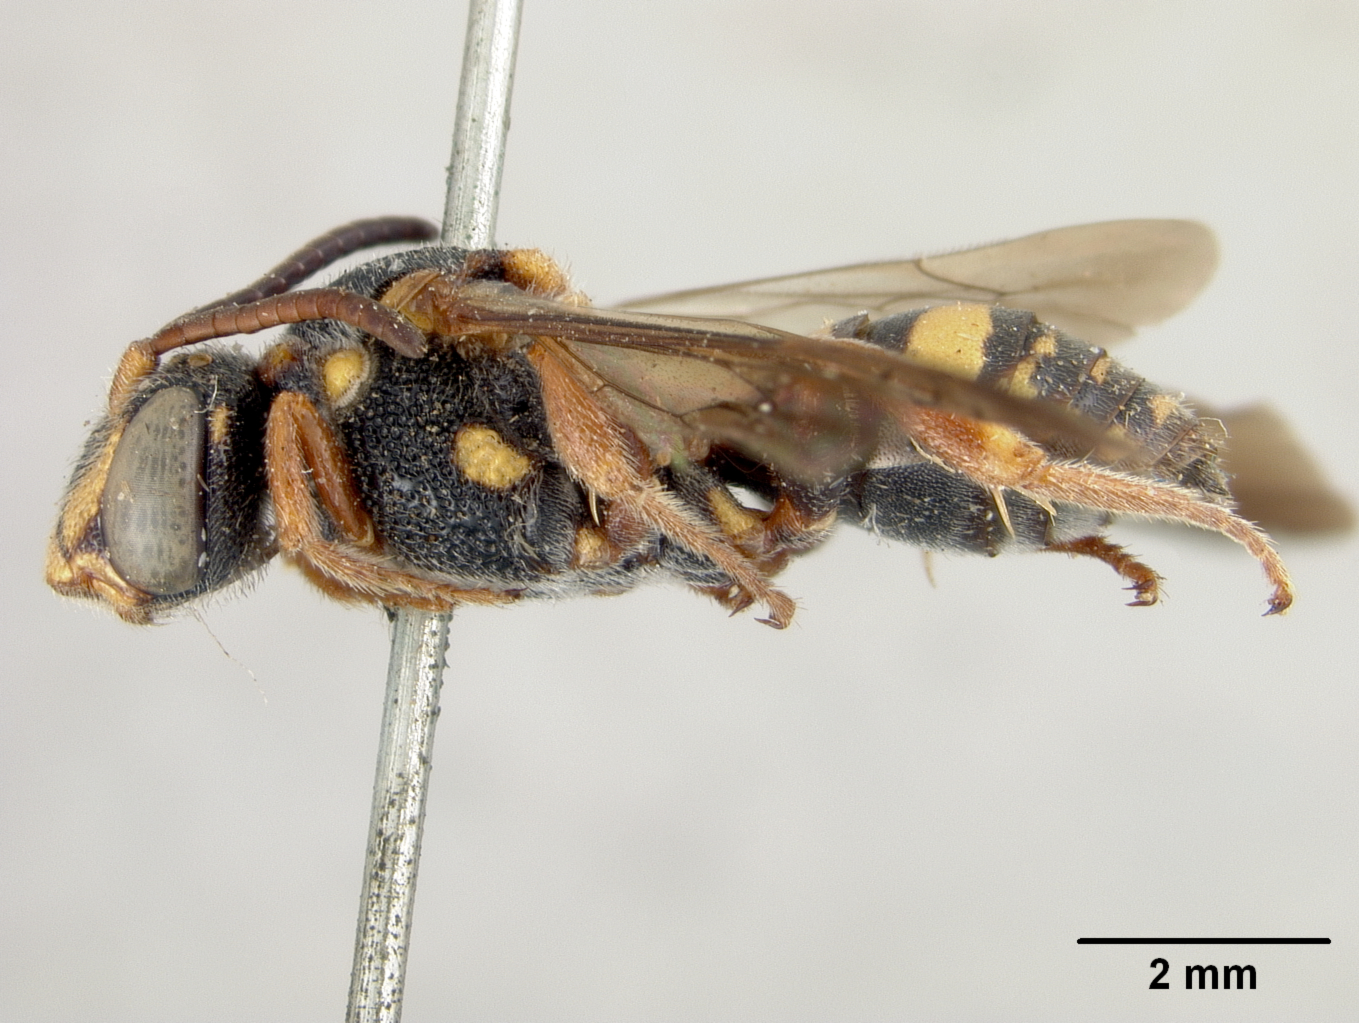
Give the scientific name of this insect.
Nomada crassula
